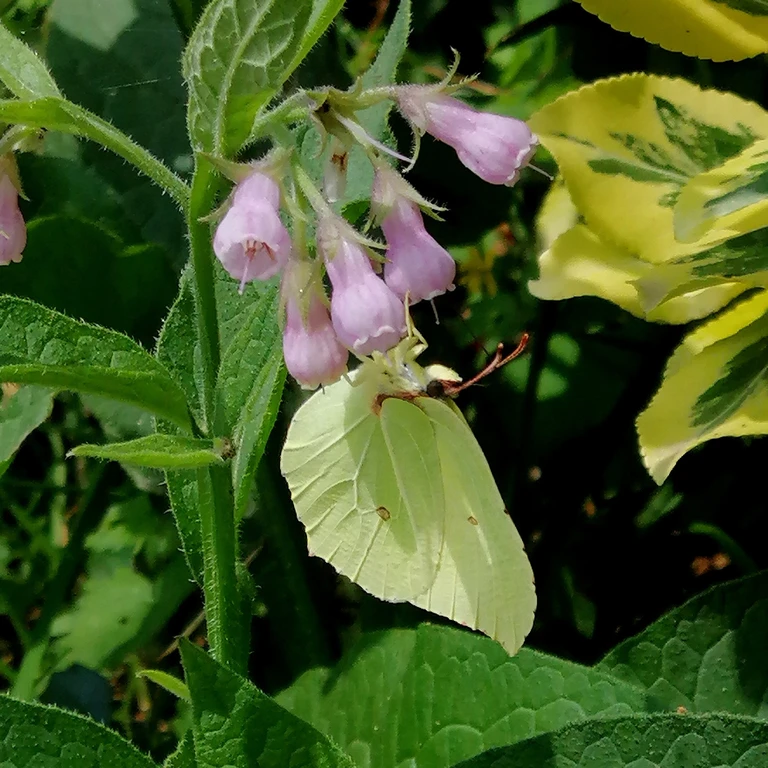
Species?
Gonepteryx rhamni
